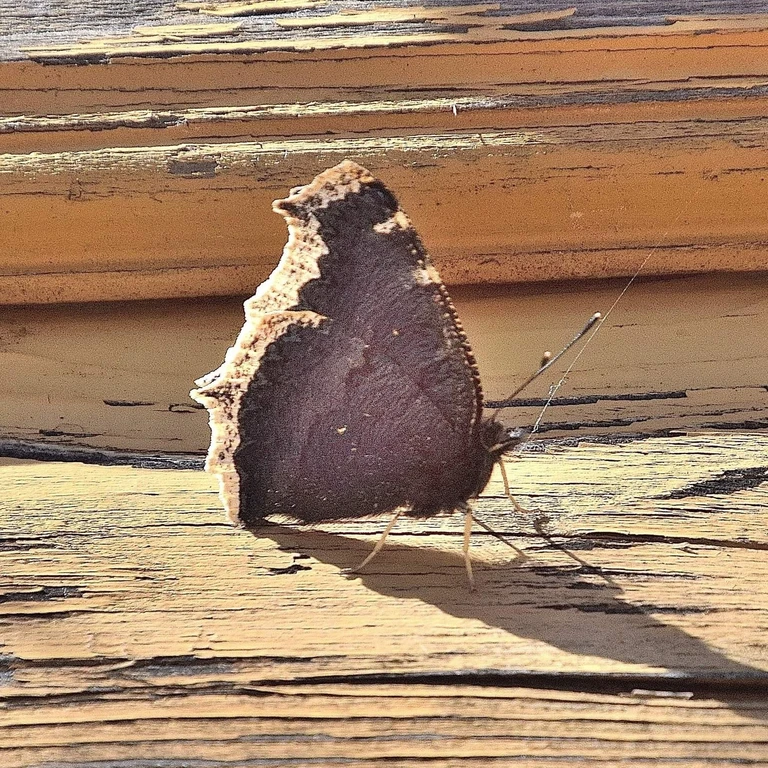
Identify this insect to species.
Nymphalis antiopa
